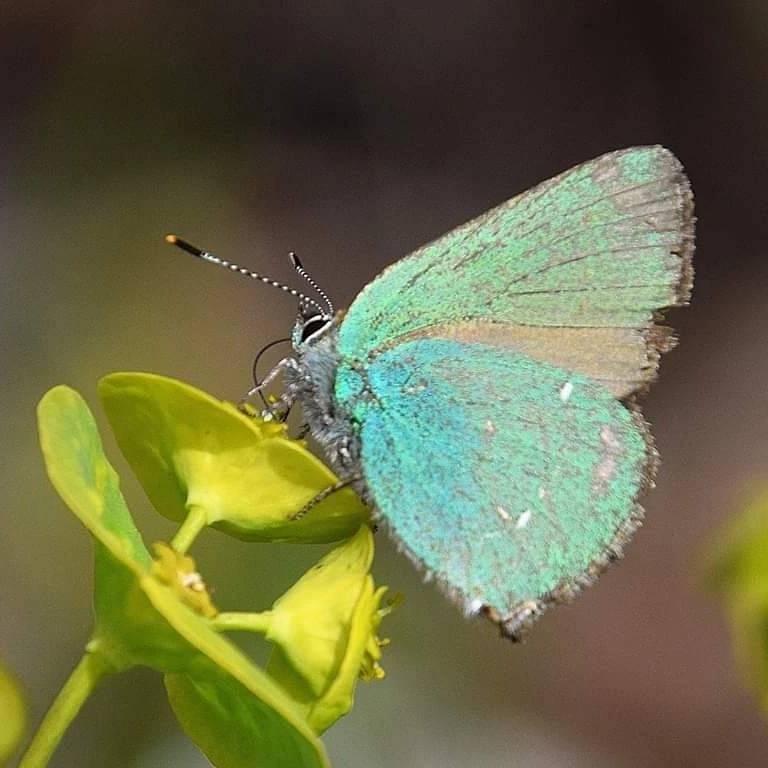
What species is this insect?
Callophrys rubi
